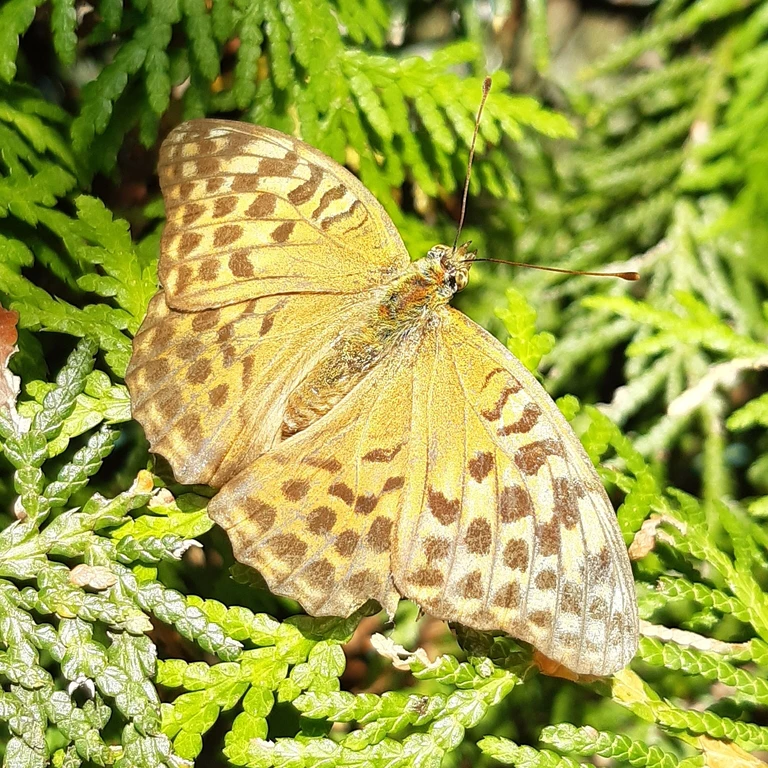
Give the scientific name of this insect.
Argynnis paphia
